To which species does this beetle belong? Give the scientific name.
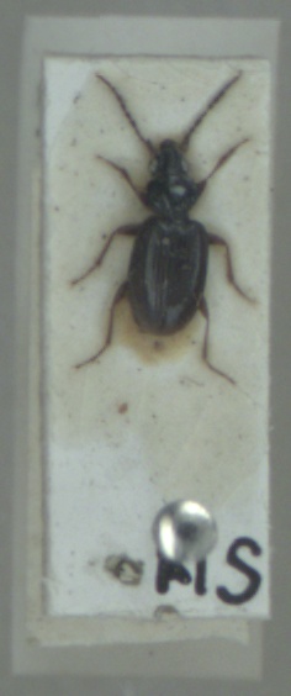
Bembidion iricolor
